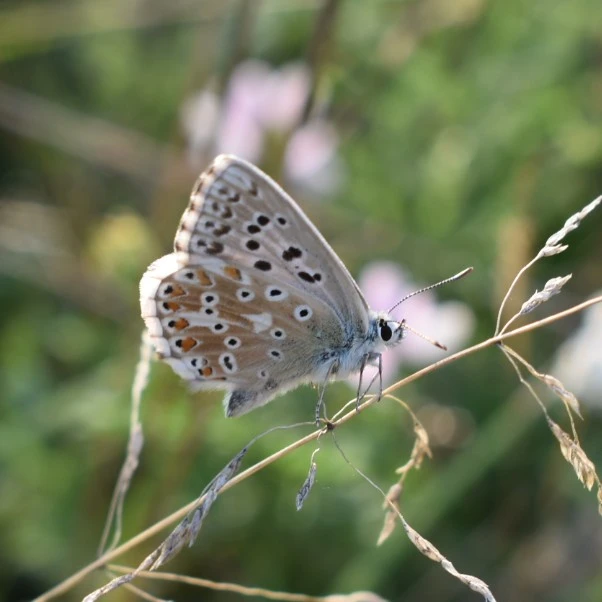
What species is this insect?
Lysandra coridon
